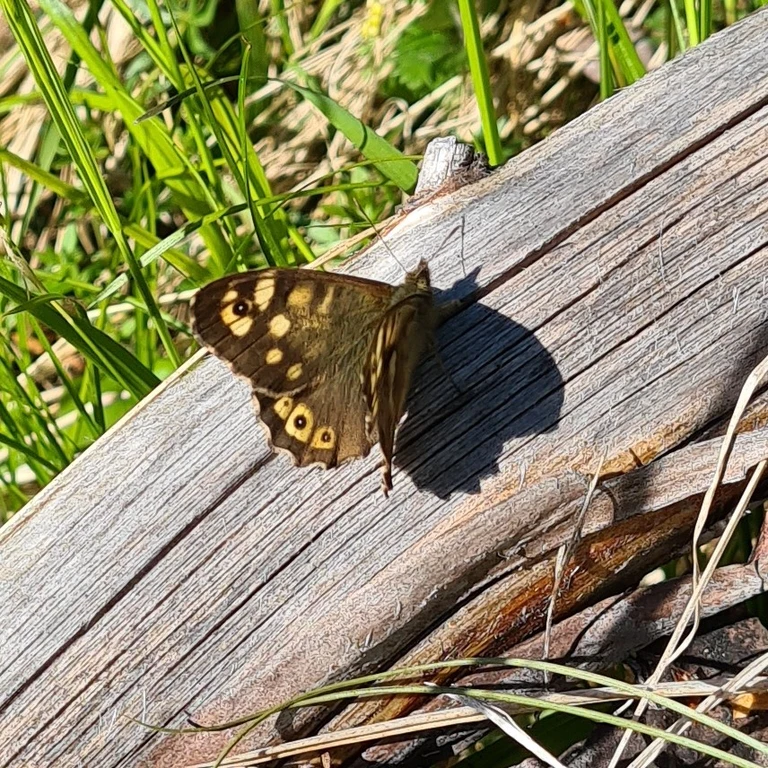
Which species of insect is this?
Pararge aegeria
